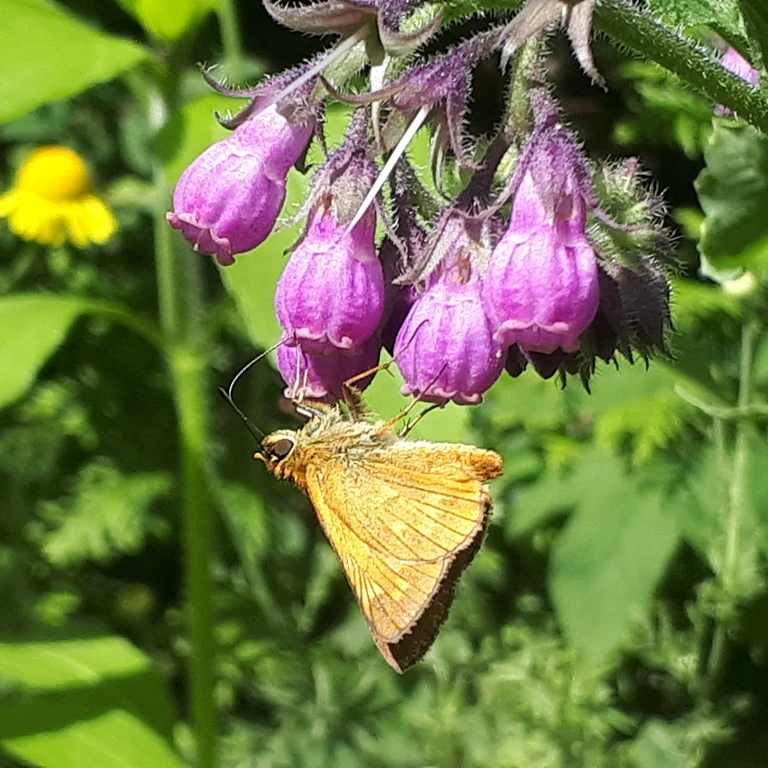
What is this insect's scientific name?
Ochlodes sylvanus (also Ochlodes venata)
